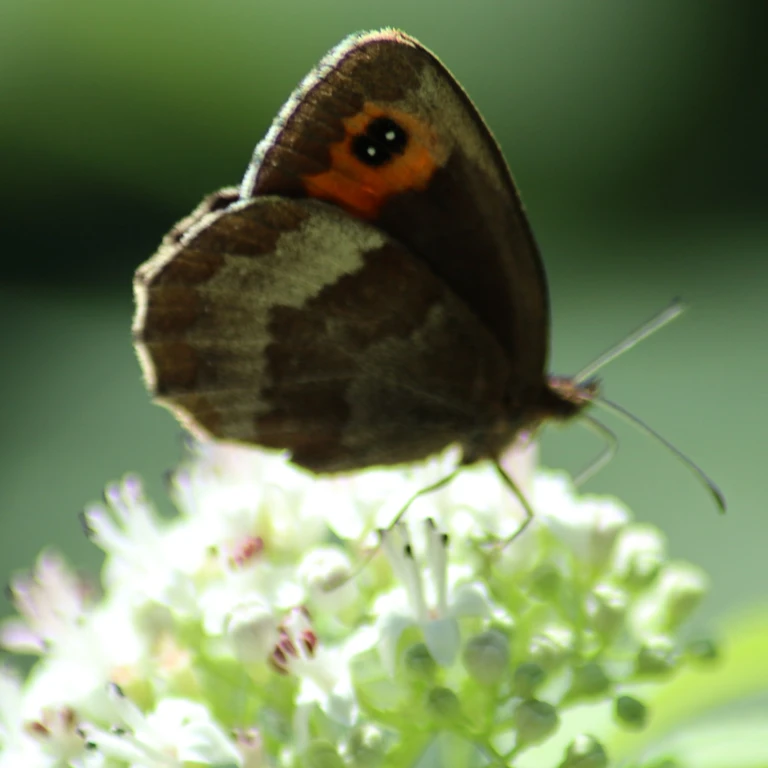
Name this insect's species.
Erebia aethiops
